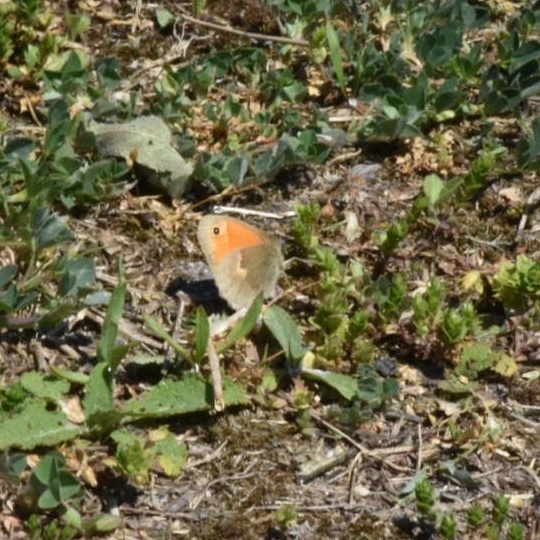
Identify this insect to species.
Coenonympha pamphilus
